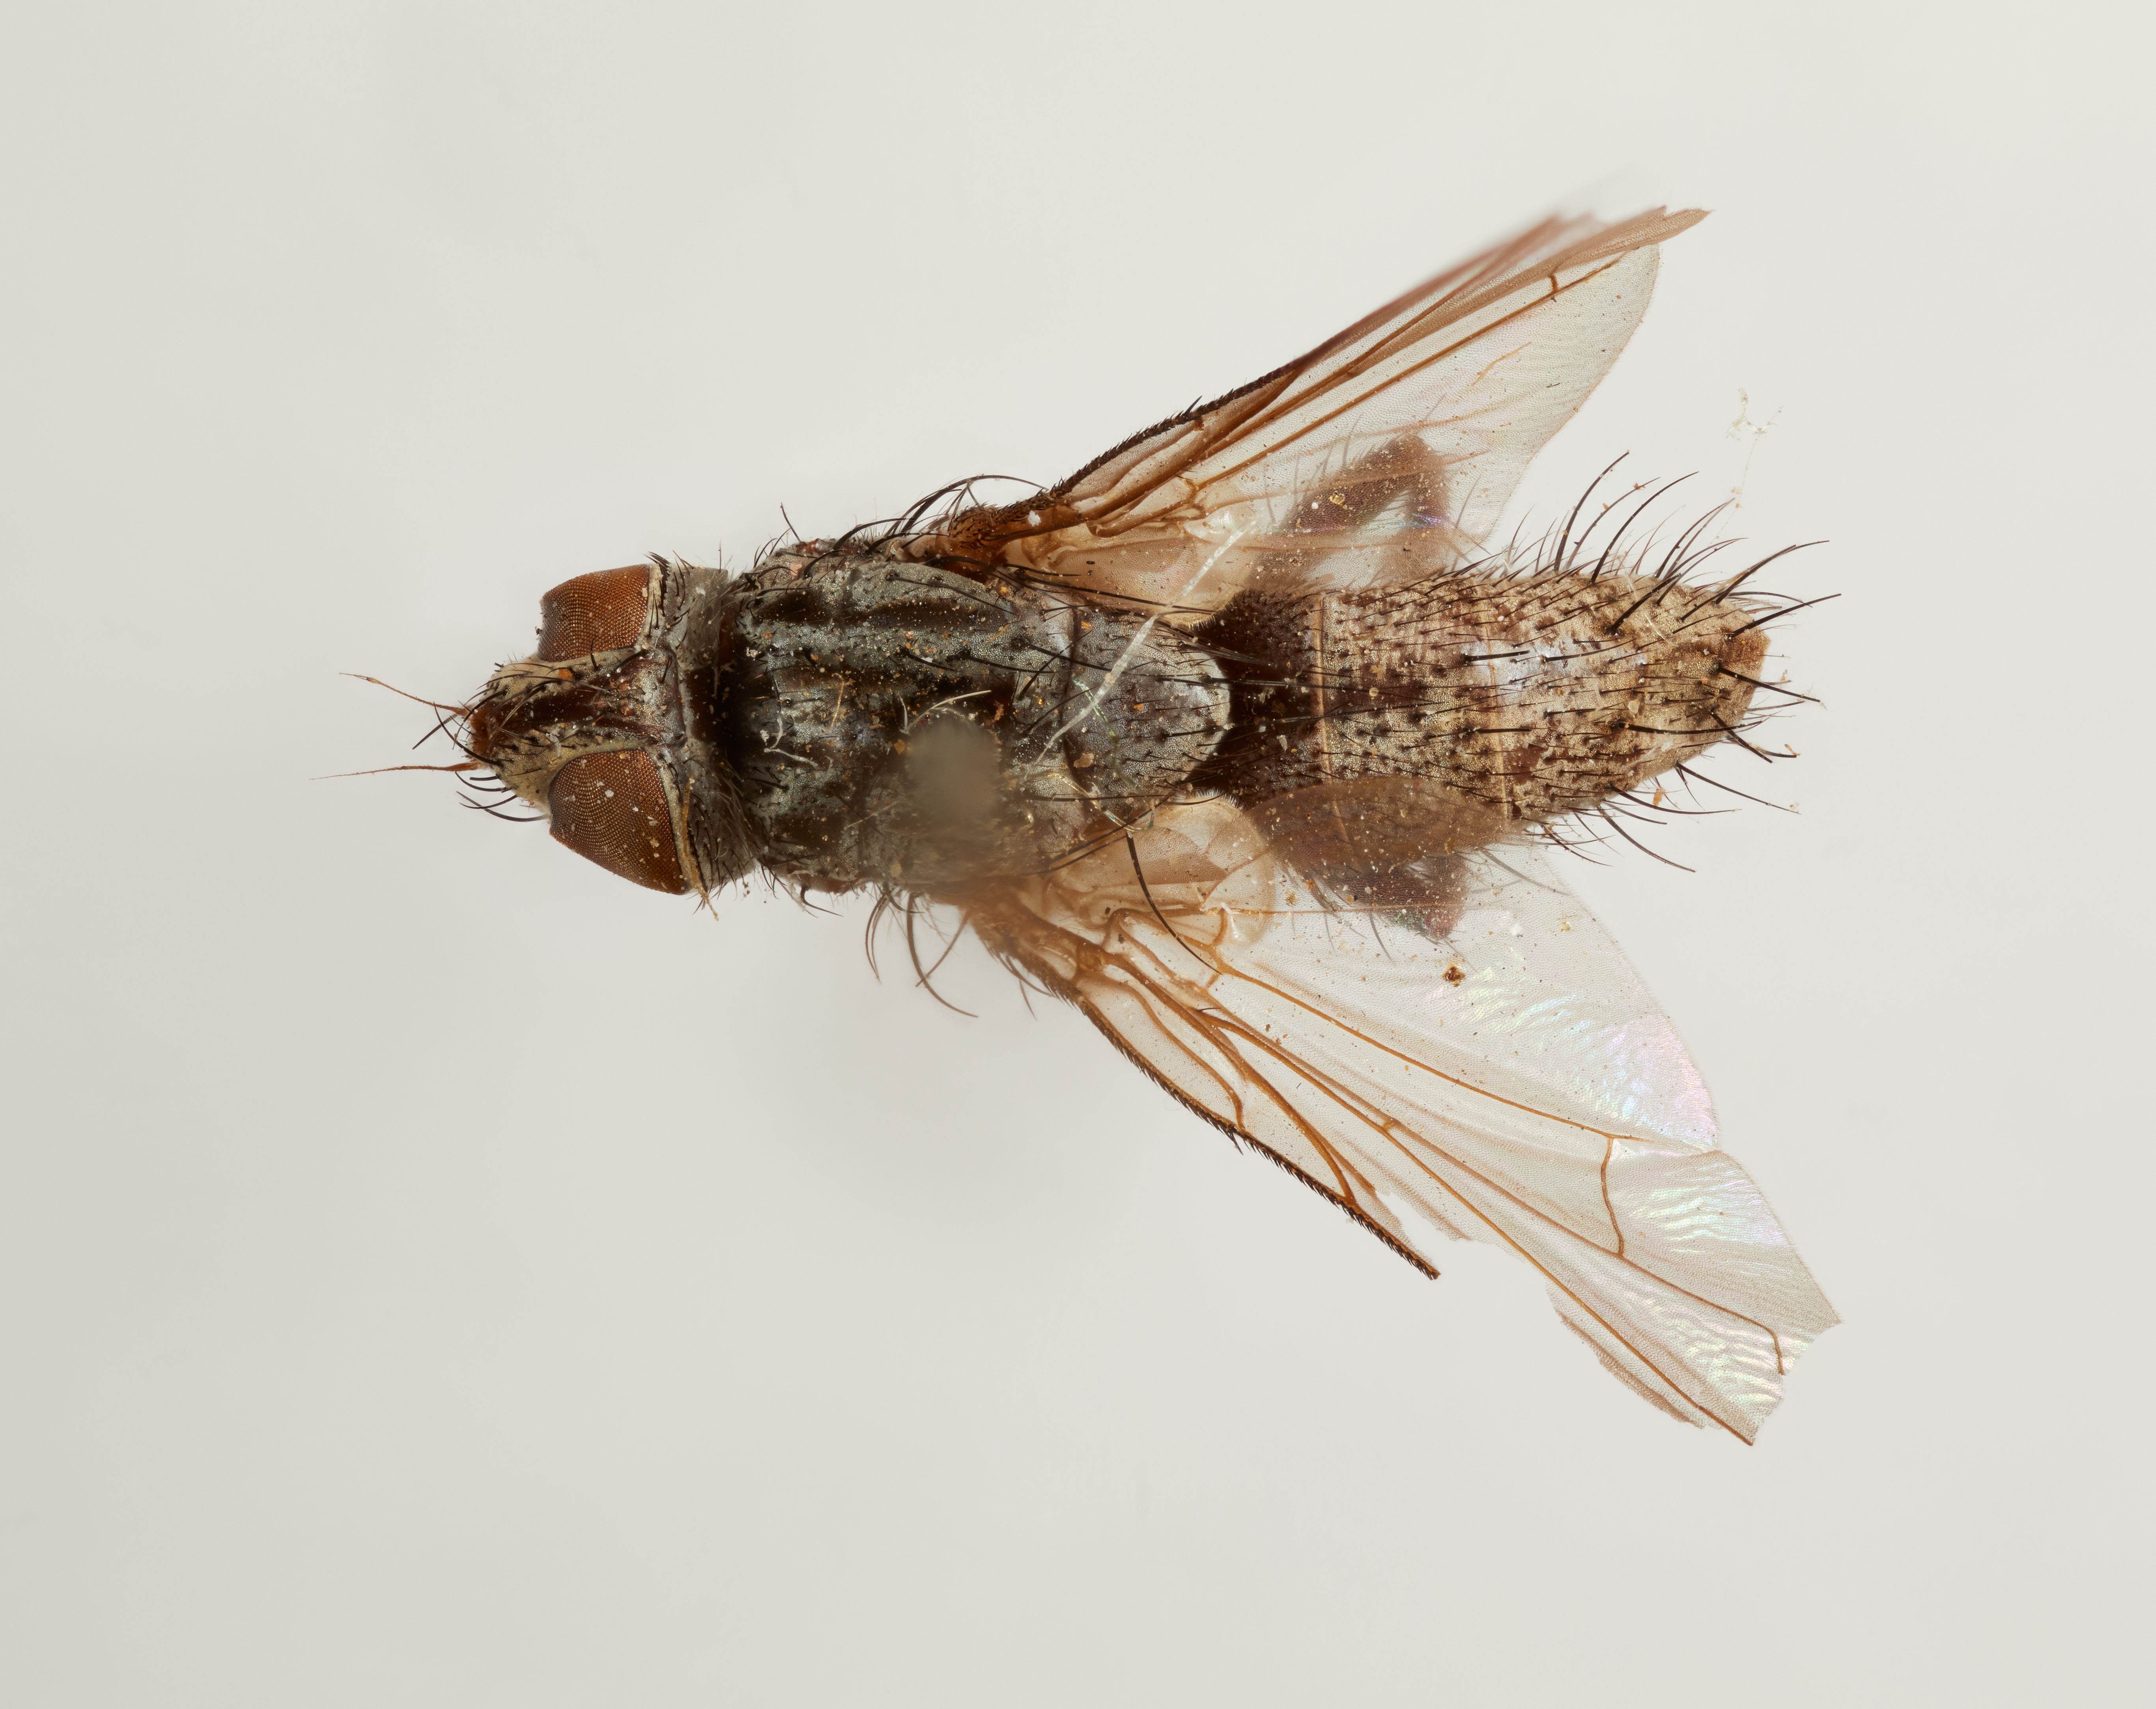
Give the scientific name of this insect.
Eubiomyia calosomae
